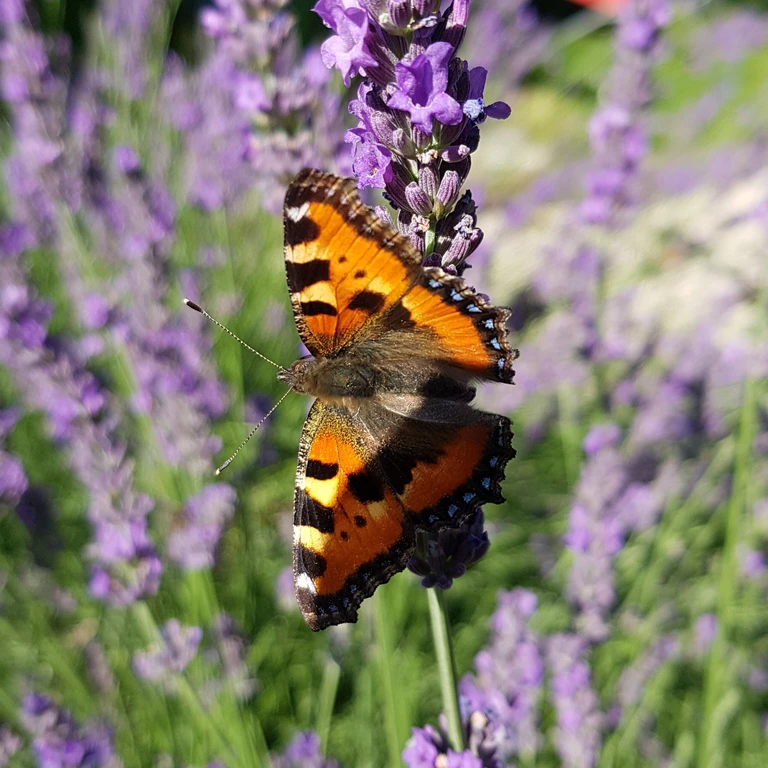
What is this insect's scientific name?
Aglais urticae
